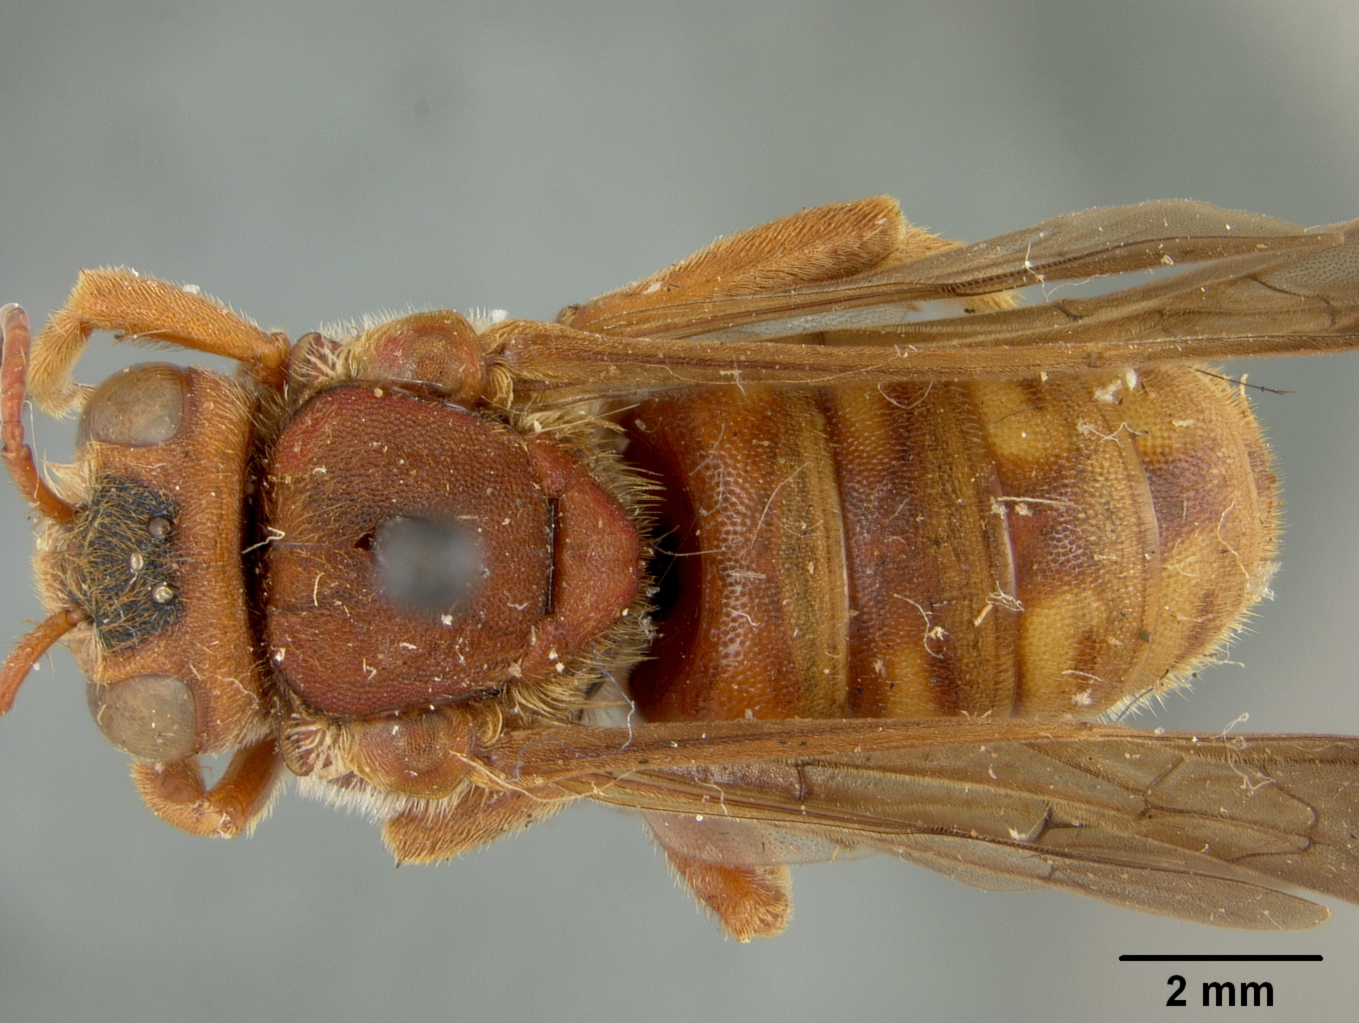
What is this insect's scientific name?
Dianthidium macrurum
